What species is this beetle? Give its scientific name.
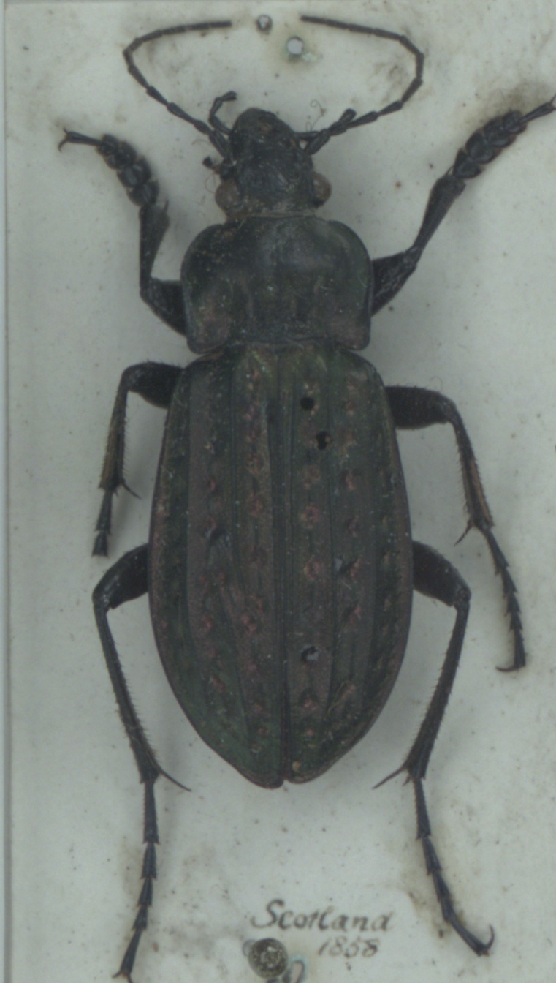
Carabus clatratus
